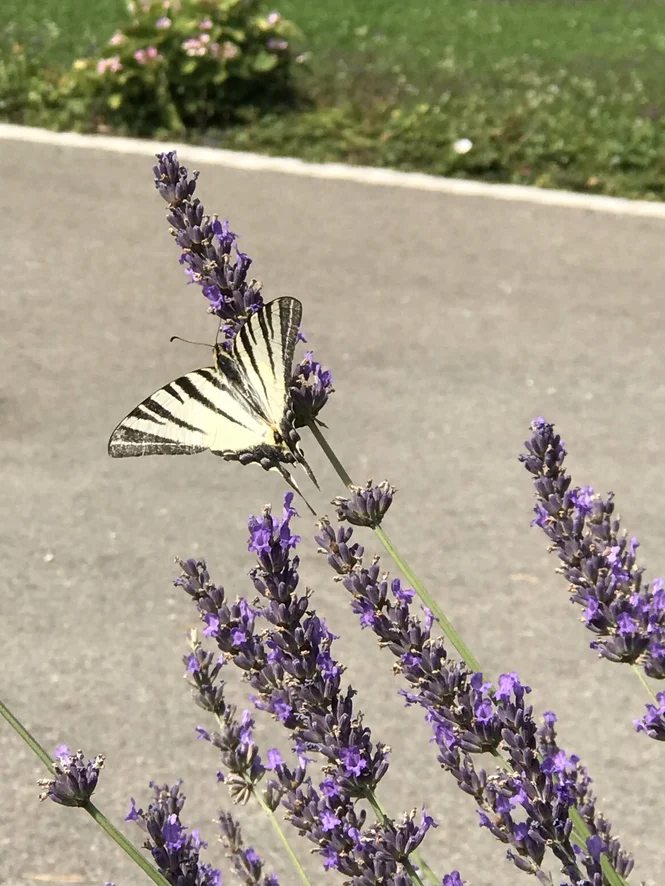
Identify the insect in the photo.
Iphiclides podalirius
